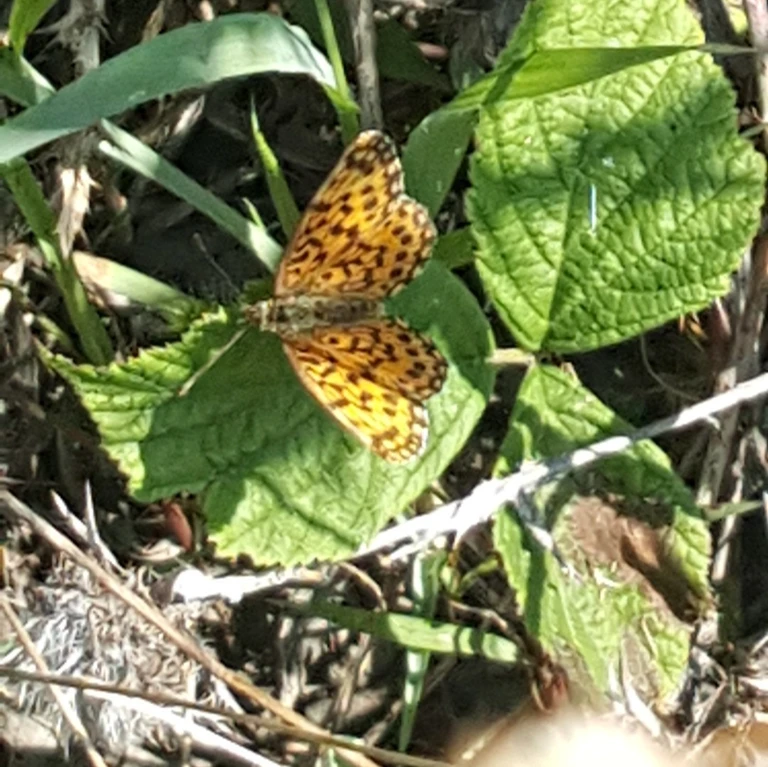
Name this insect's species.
Boloria dia
